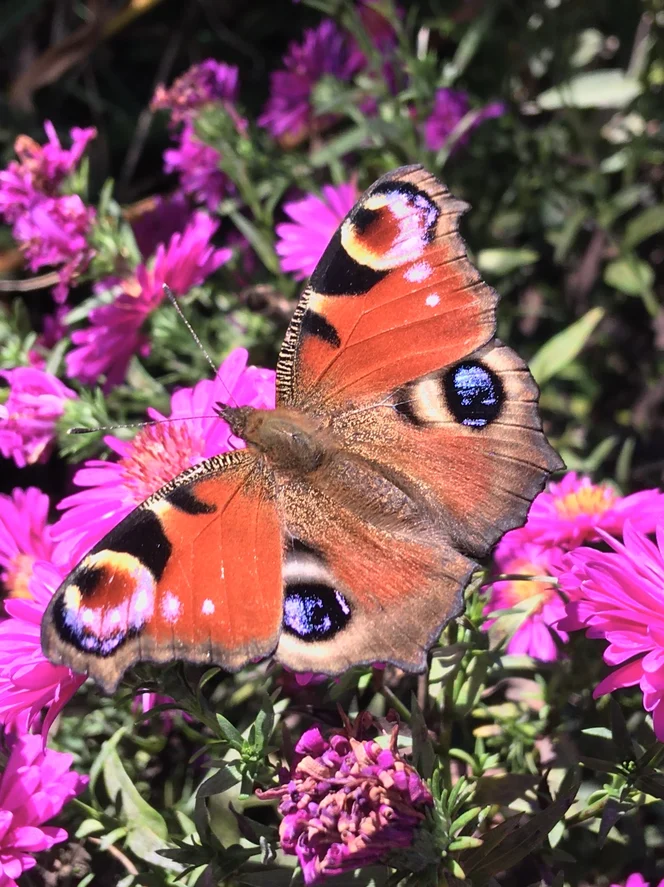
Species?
Aglais io
